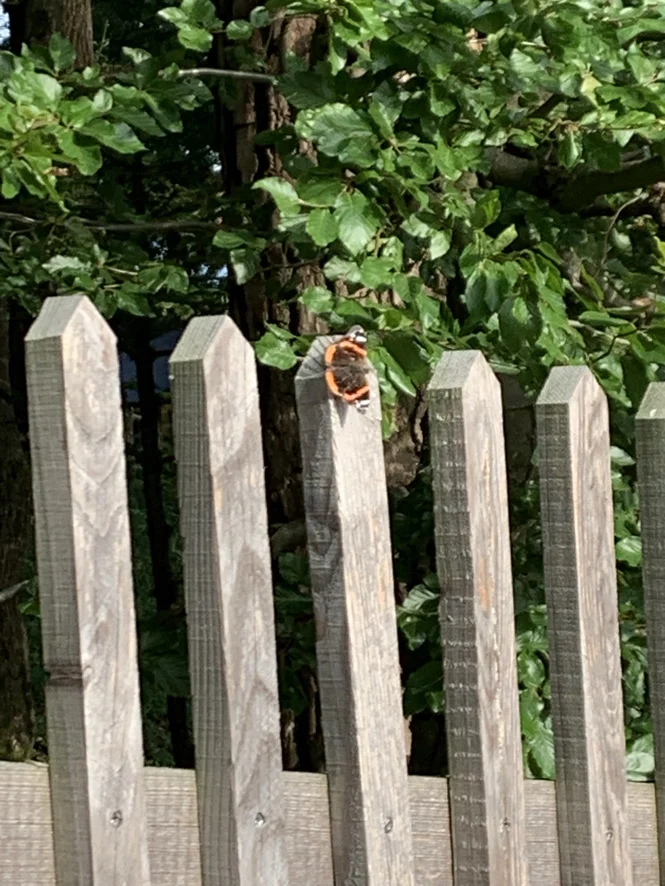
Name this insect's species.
Vanessa atalanta
